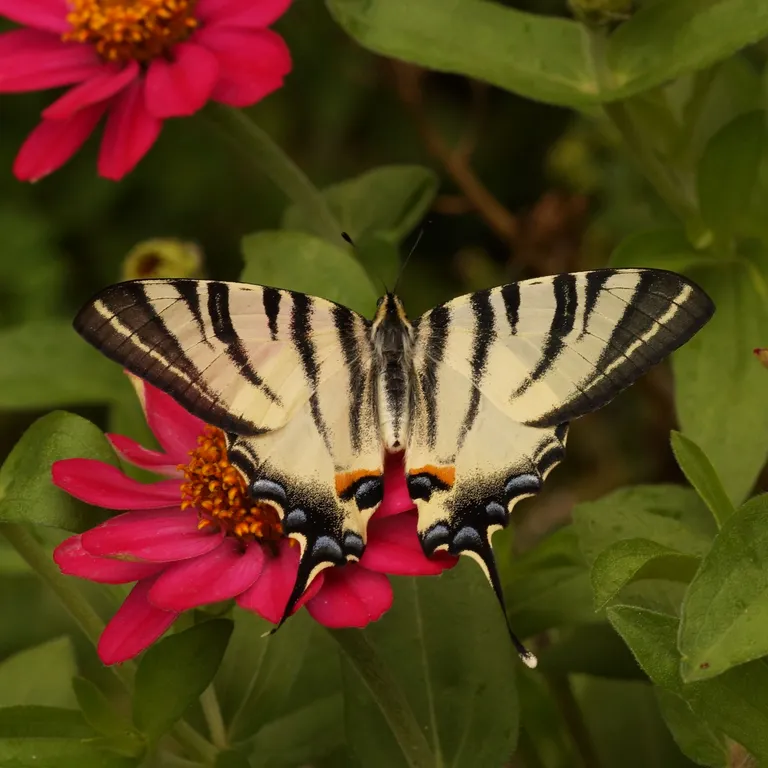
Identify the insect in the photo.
Iphiclides podalirius
